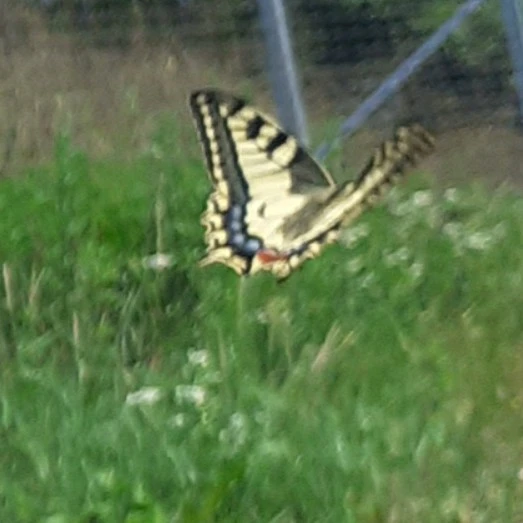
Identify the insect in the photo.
Papilio machaon
